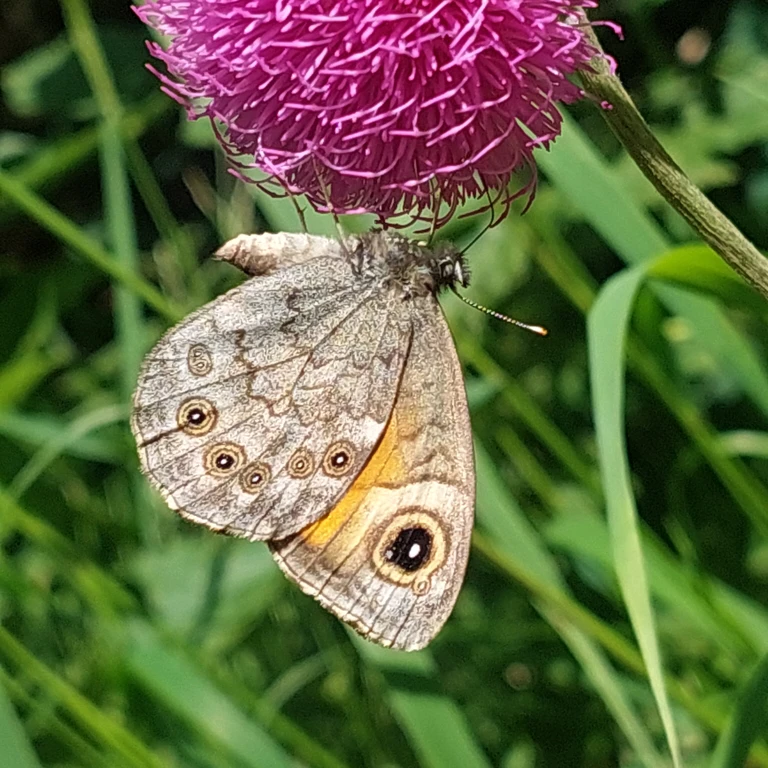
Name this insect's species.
Lasiommata maera (also Pararge maera)
